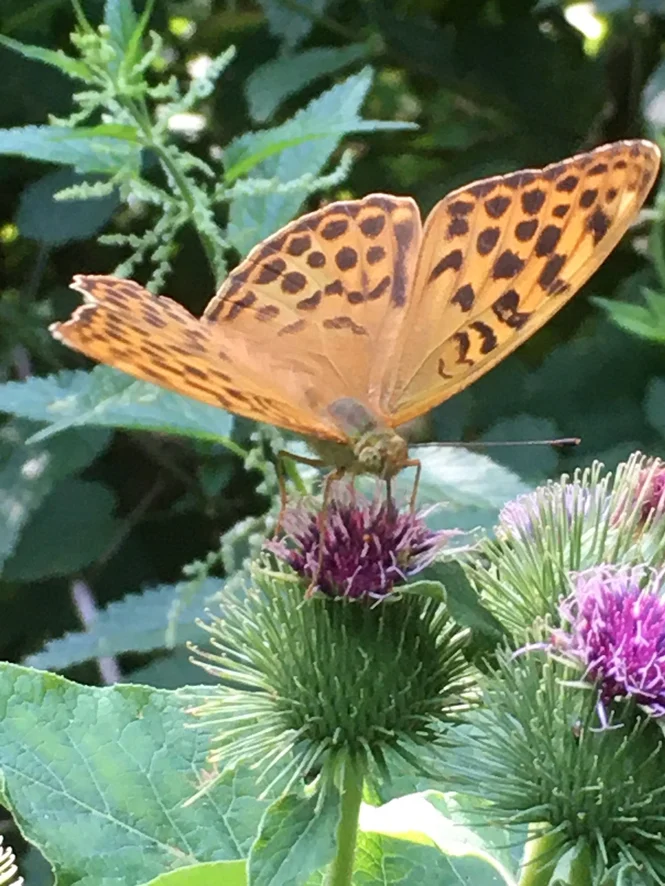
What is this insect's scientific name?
Argynnis paphia
